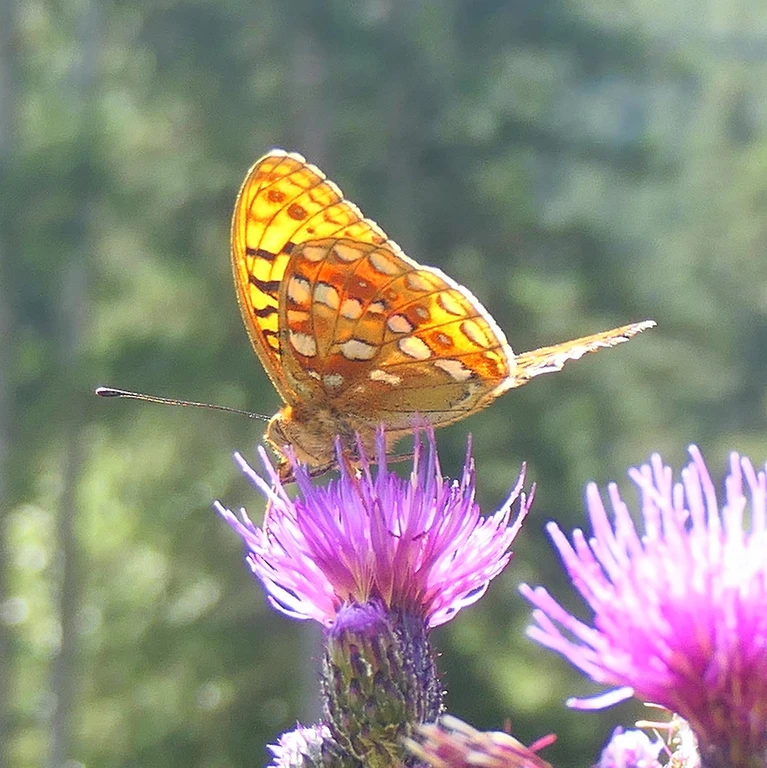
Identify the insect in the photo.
Fabriciana adippe
